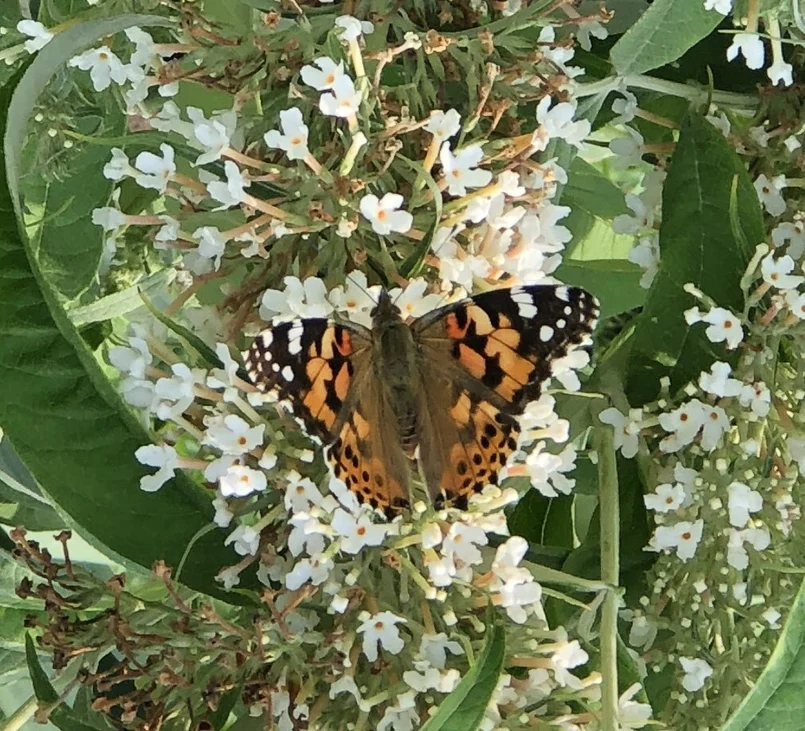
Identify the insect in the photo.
Vanessa cardui
